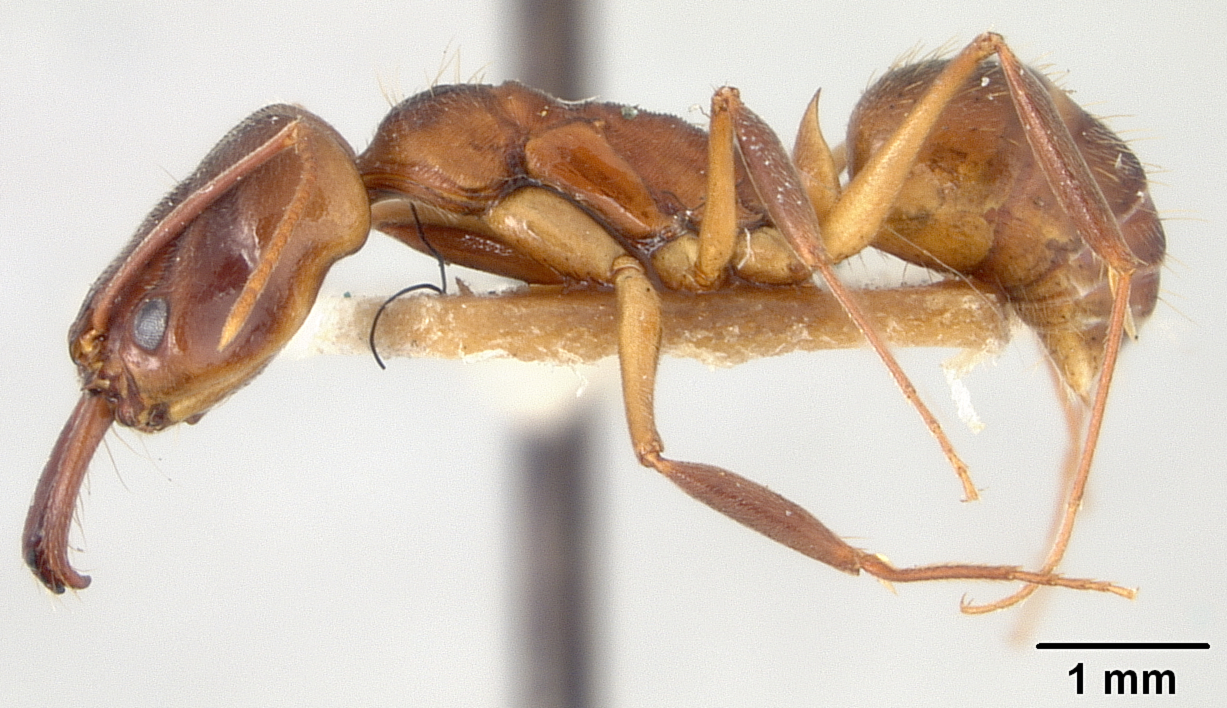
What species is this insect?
Odontomachus haematoda
